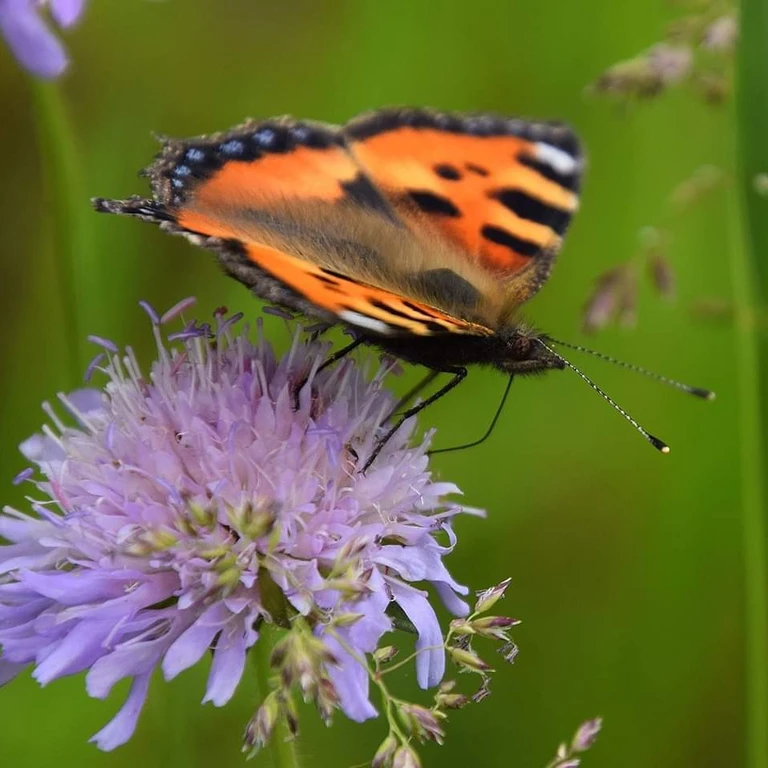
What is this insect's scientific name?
Aglais urticae
